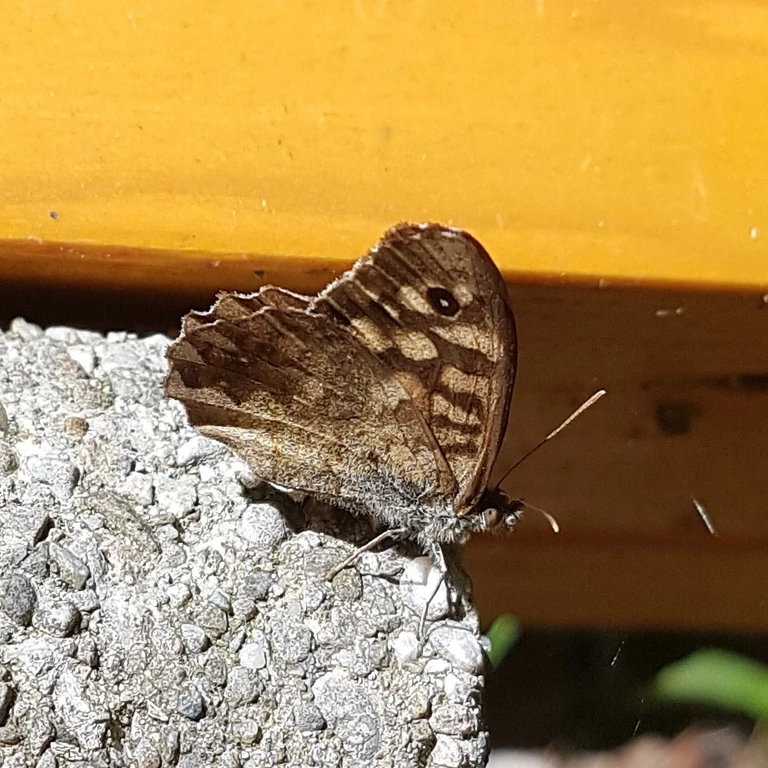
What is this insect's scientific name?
Pararge aegeria
